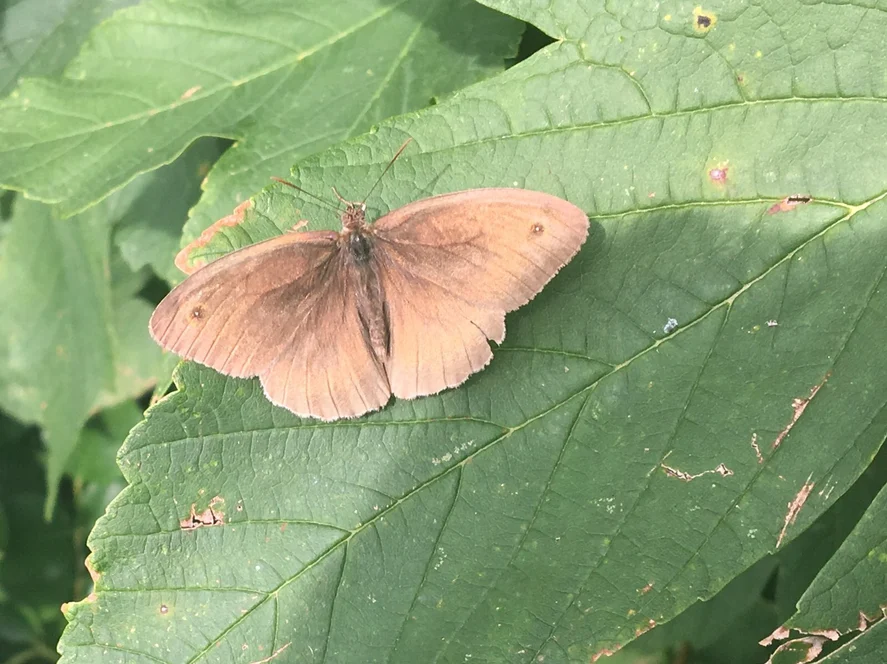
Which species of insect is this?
Maniola jurtina
